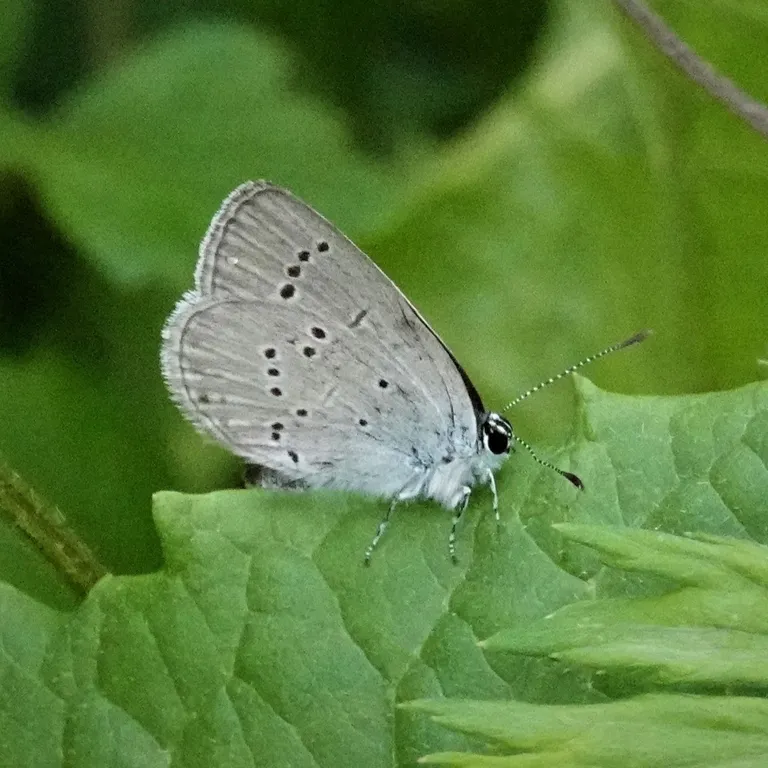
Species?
Cupido minimus
